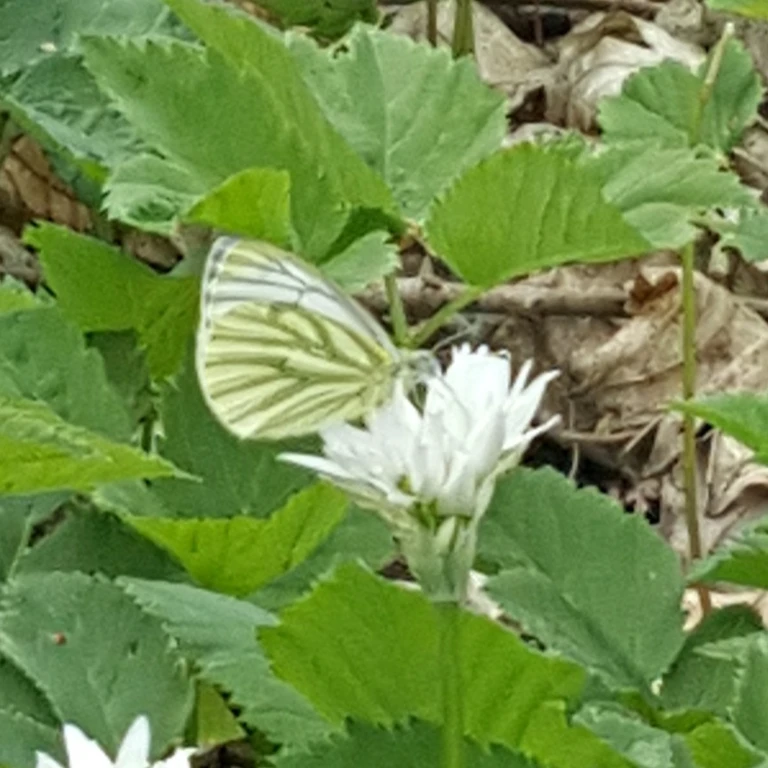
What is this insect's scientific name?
Pieris napi
